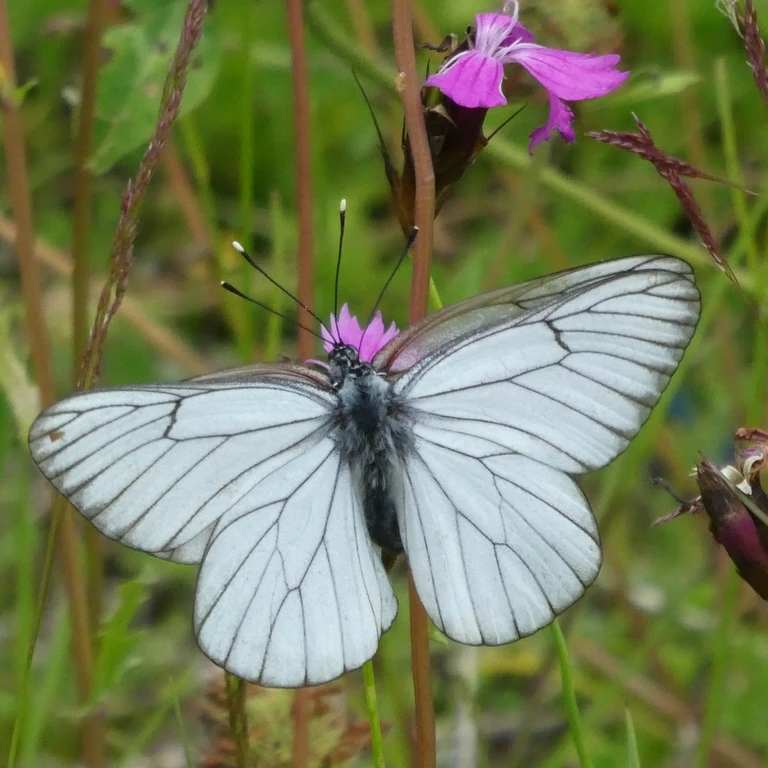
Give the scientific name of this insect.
Aporia crataegi
